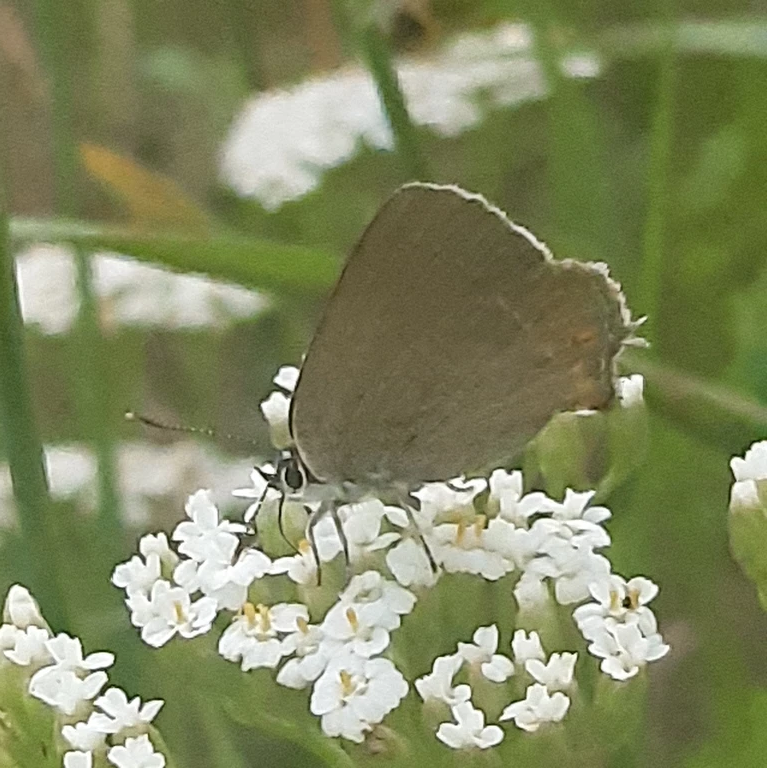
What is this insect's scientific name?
Satyrium acaciae (also Strymon acaciae)
